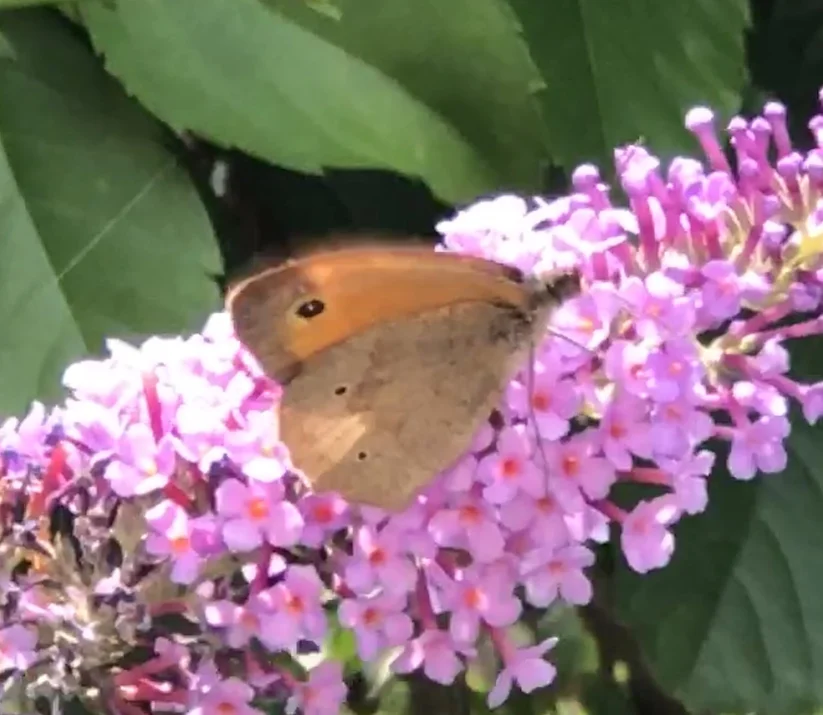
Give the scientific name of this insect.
Maniola jurtina
